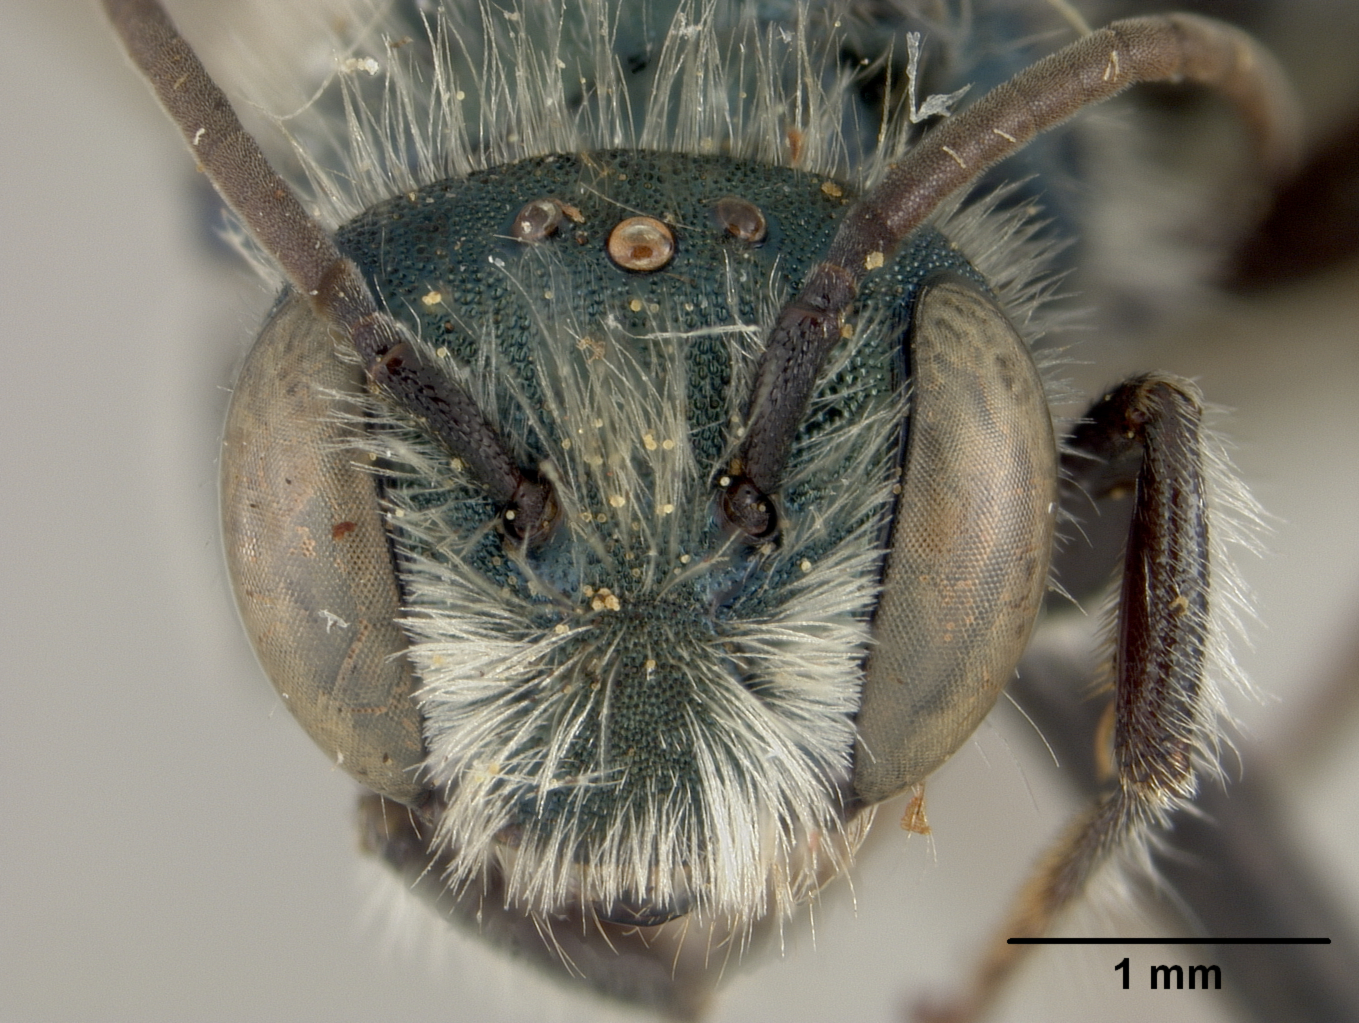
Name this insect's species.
Osmia michiganensis
